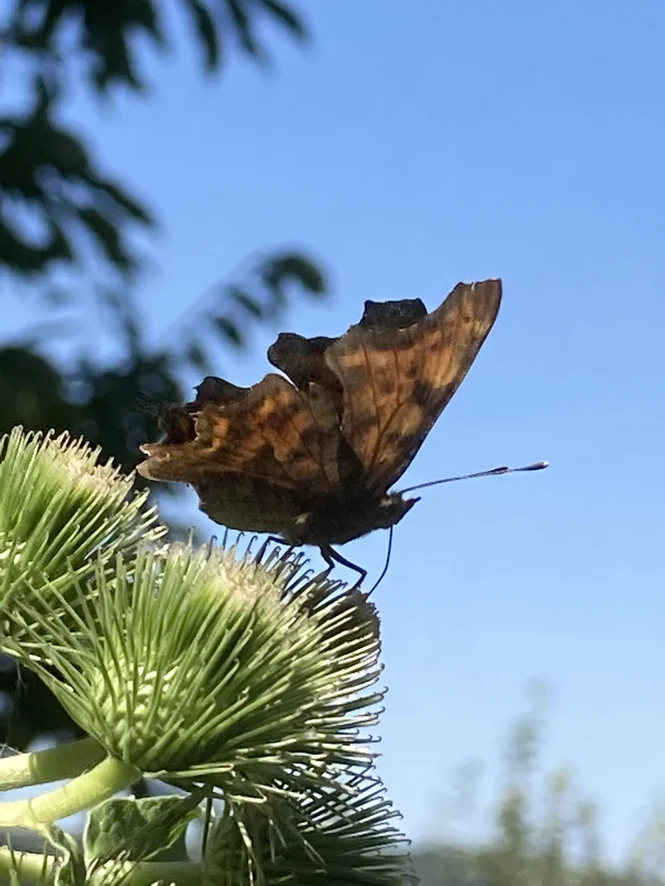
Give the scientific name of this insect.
Polygonia c-album
